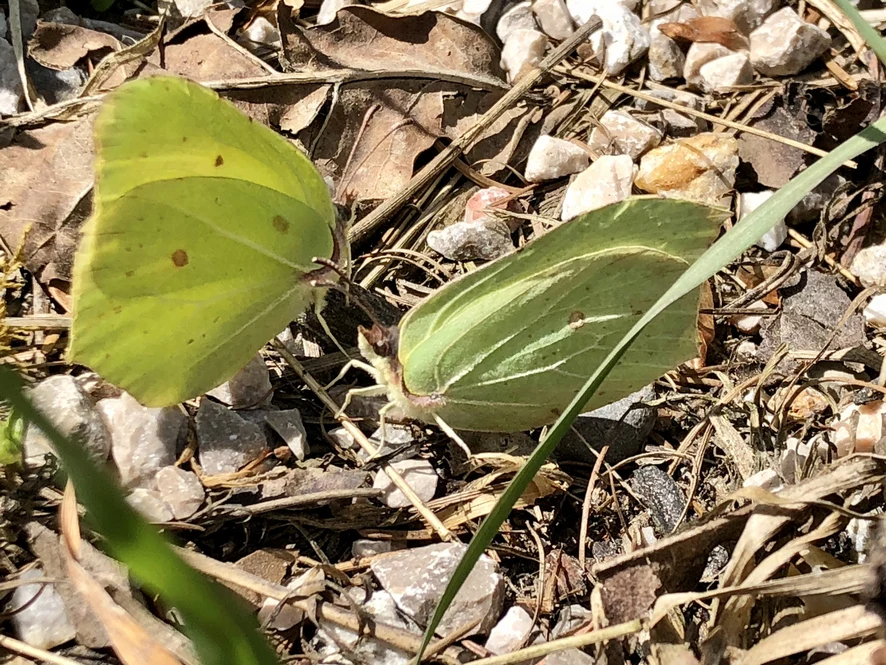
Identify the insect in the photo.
Gonepteryx rhamni
